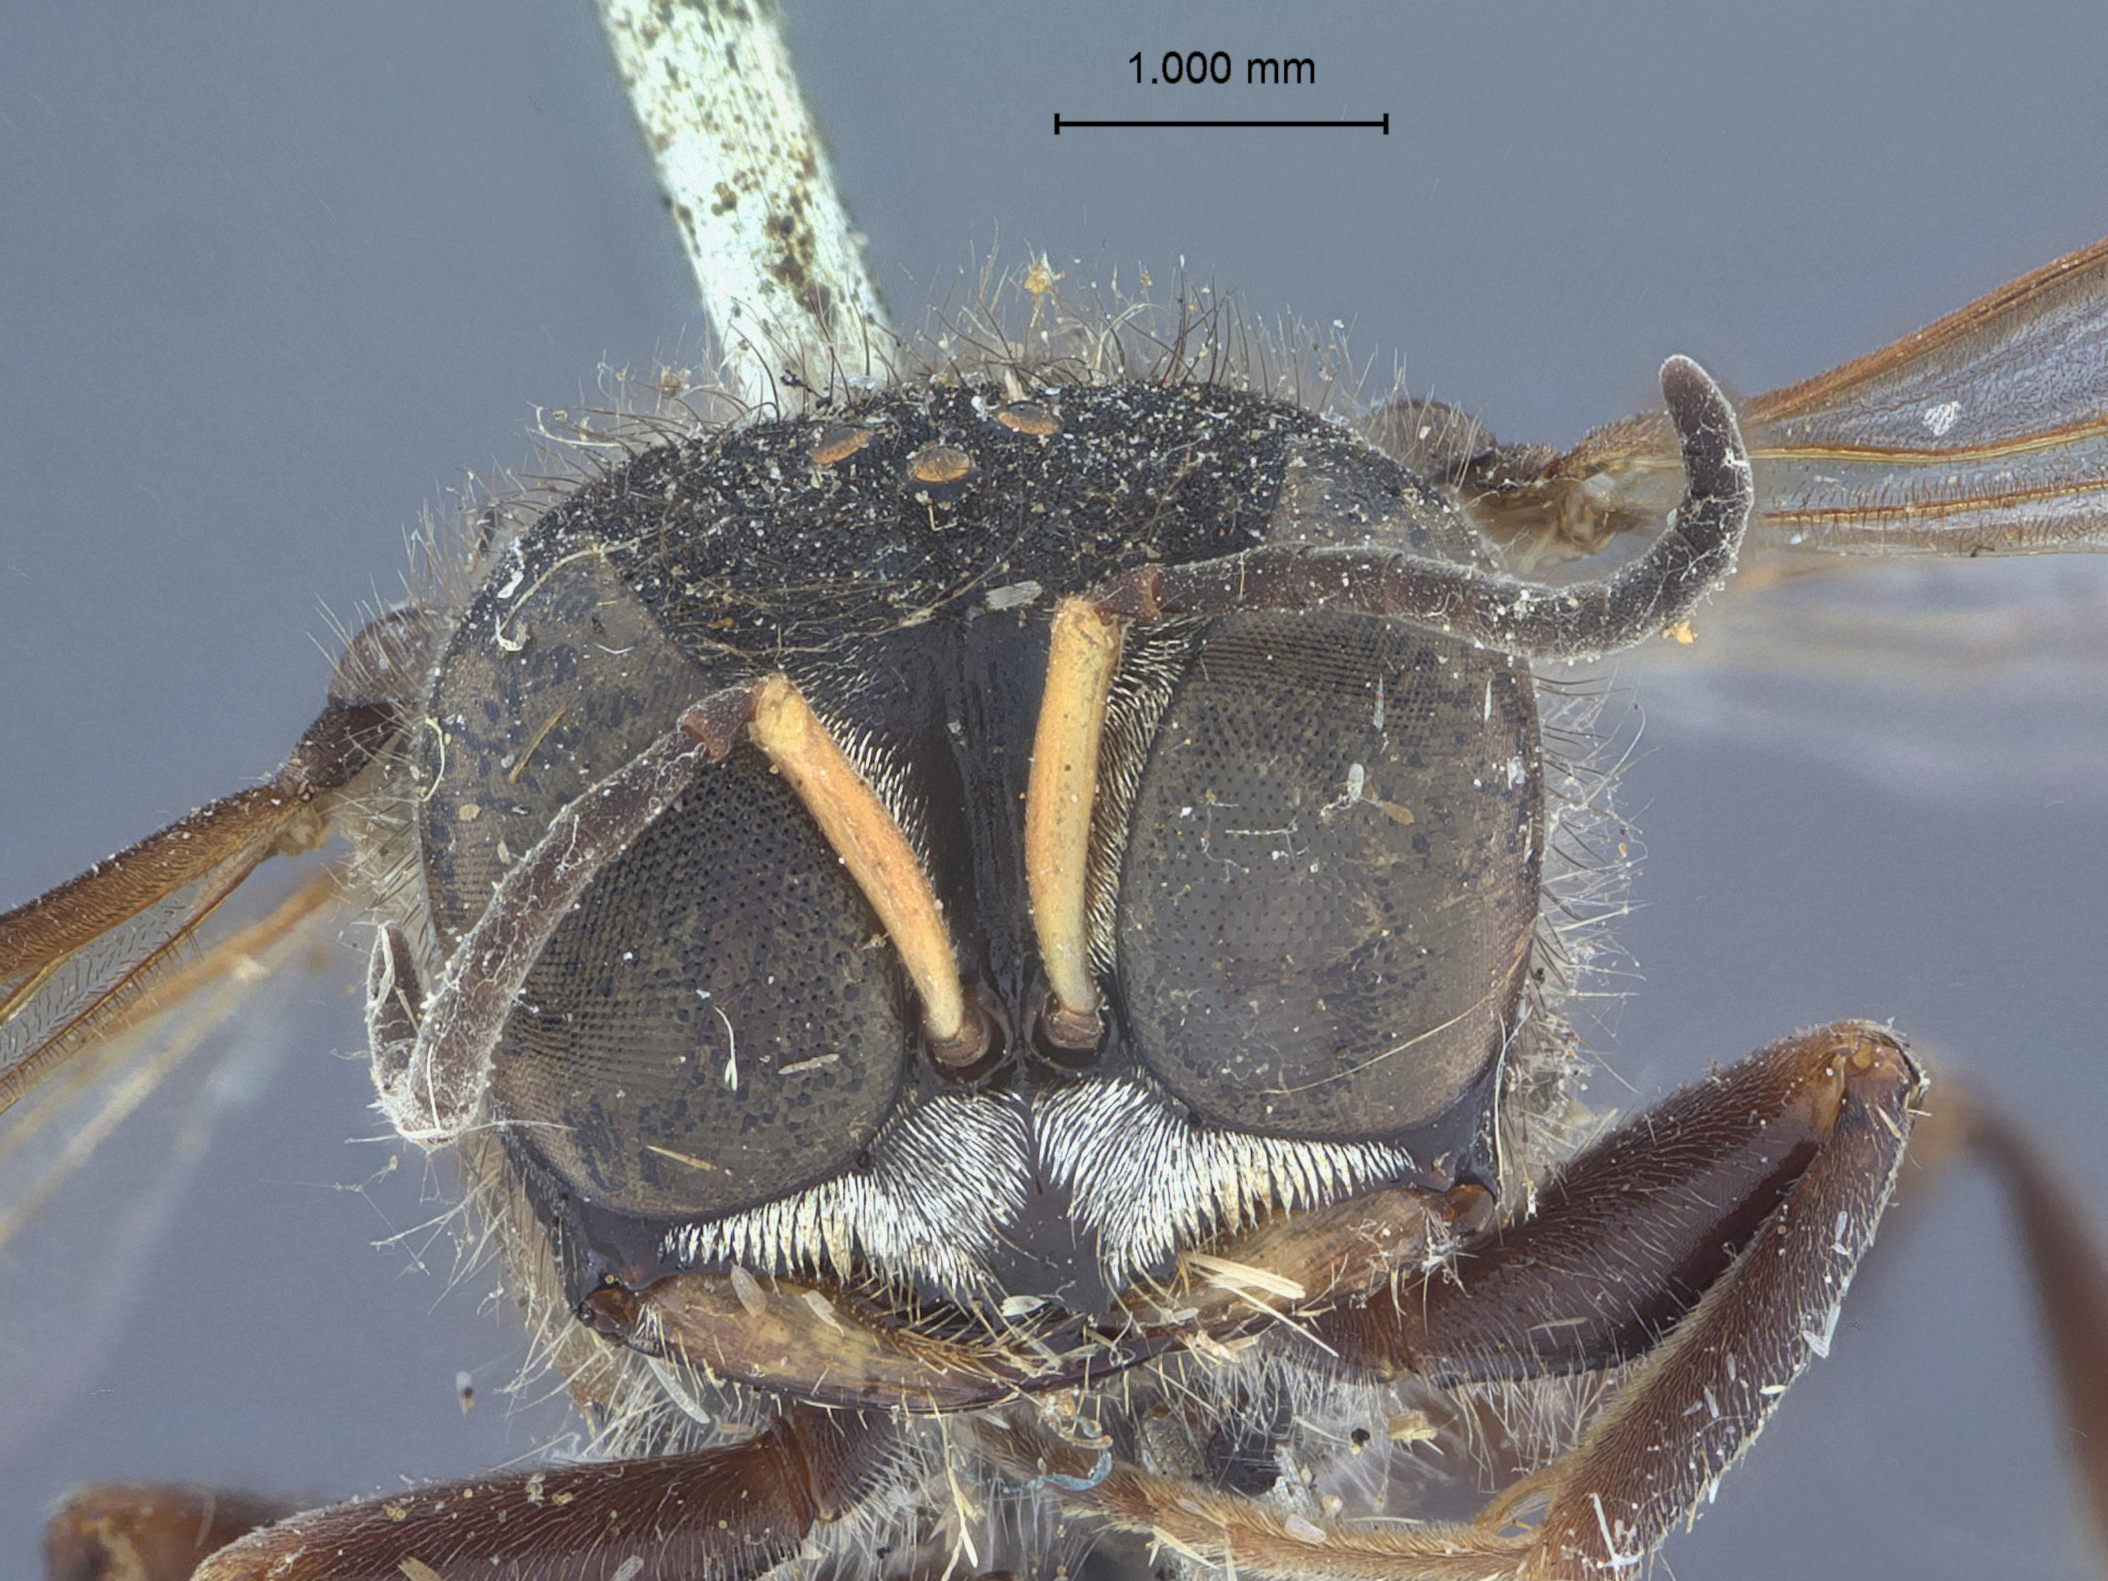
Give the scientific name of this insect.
Clytochrysus dubiosus
